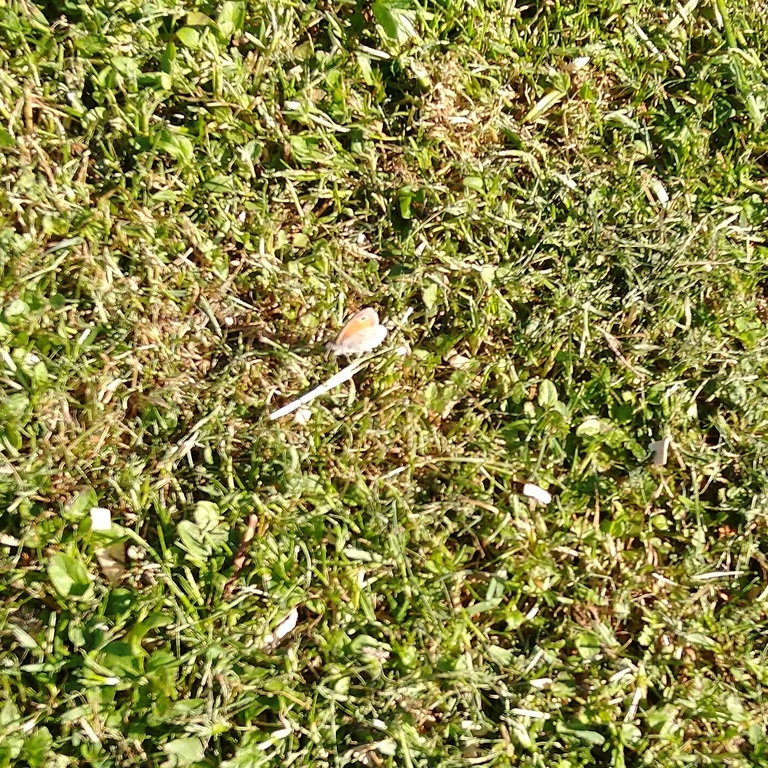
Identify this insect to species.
Coenonympha pamphilus
